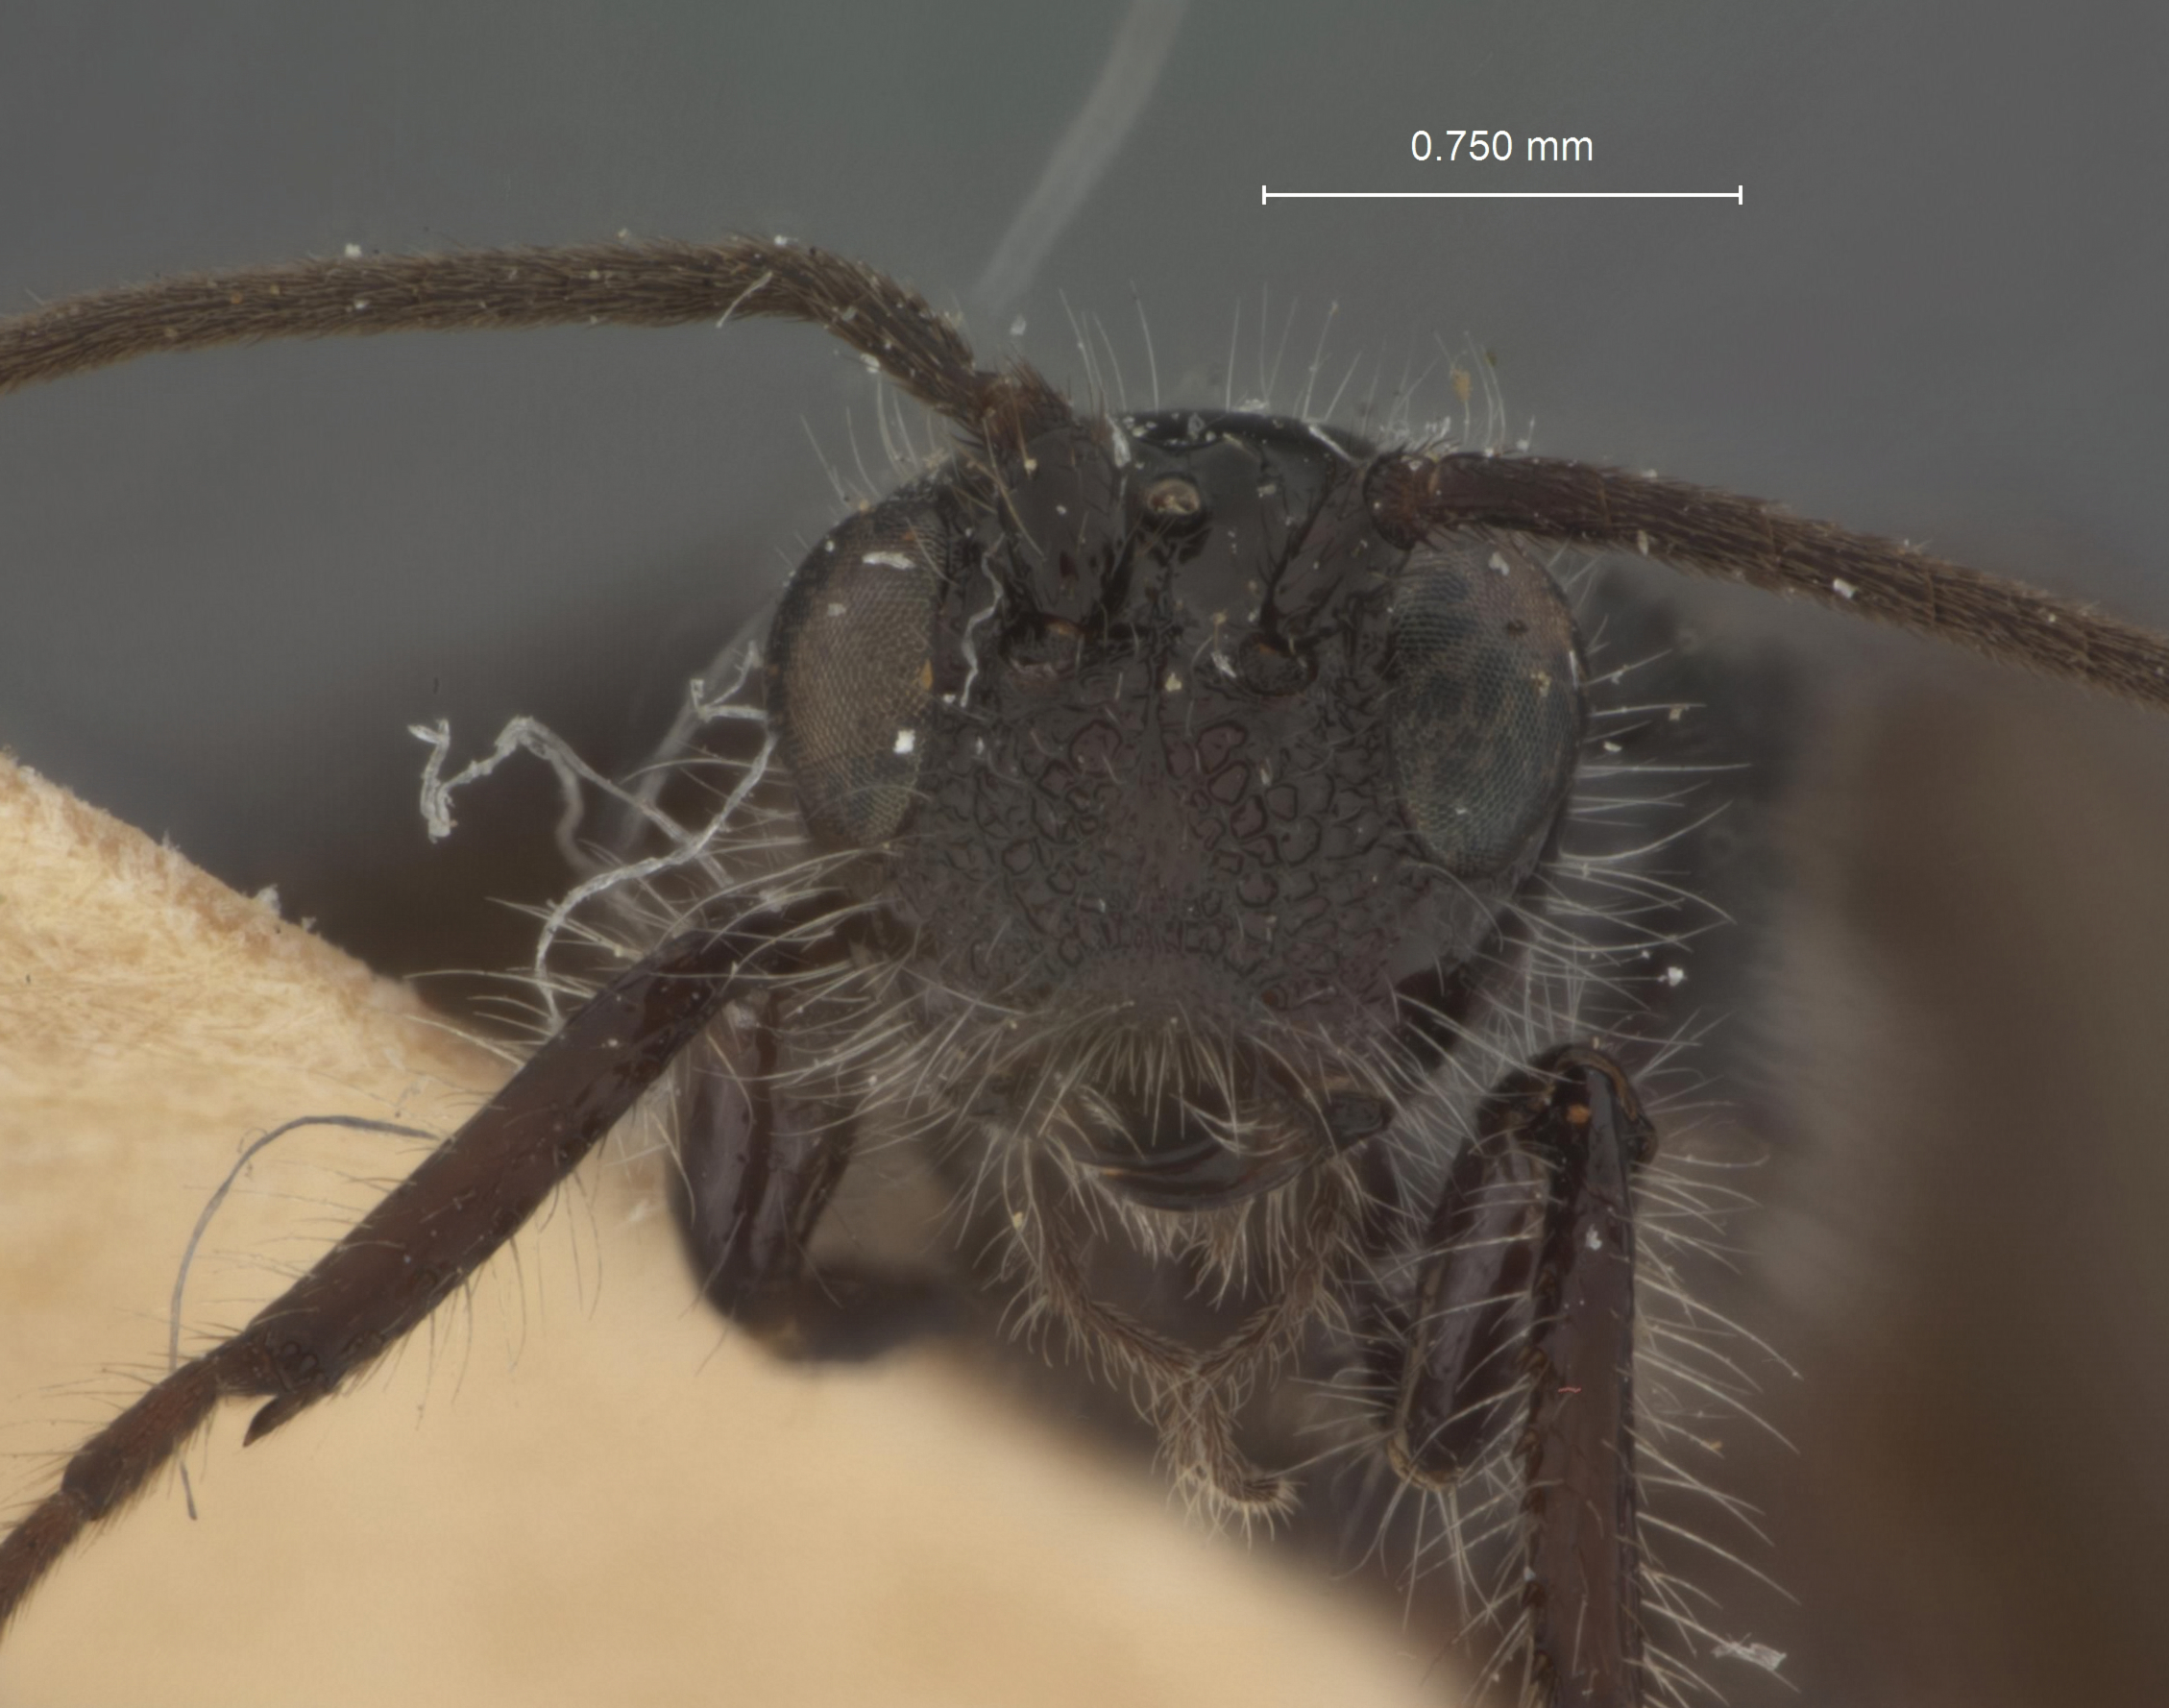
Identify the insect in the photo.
Odontobracon oemeovorus
